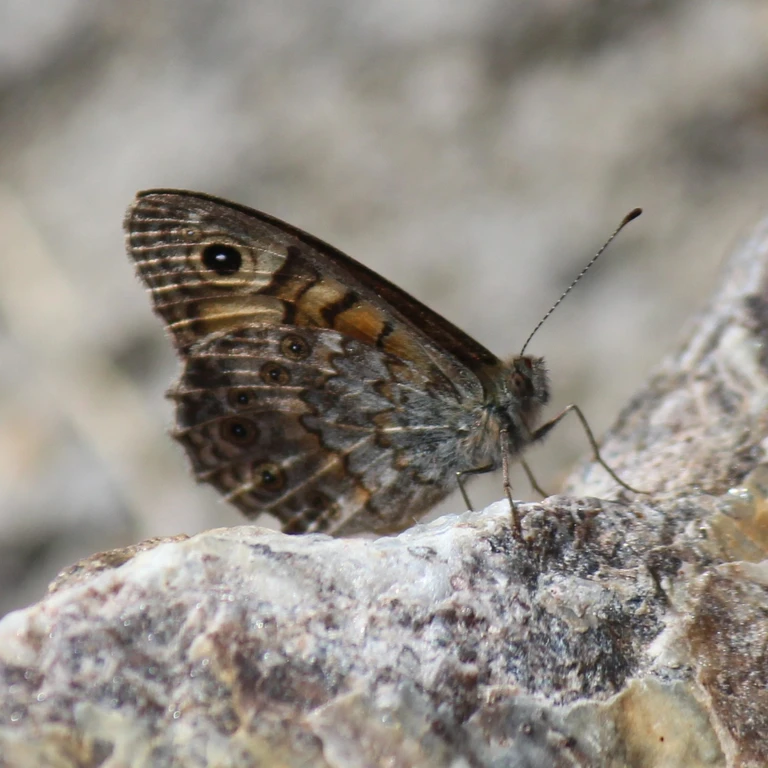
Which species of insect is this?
Lasiommata megera (also Pararge megera)
